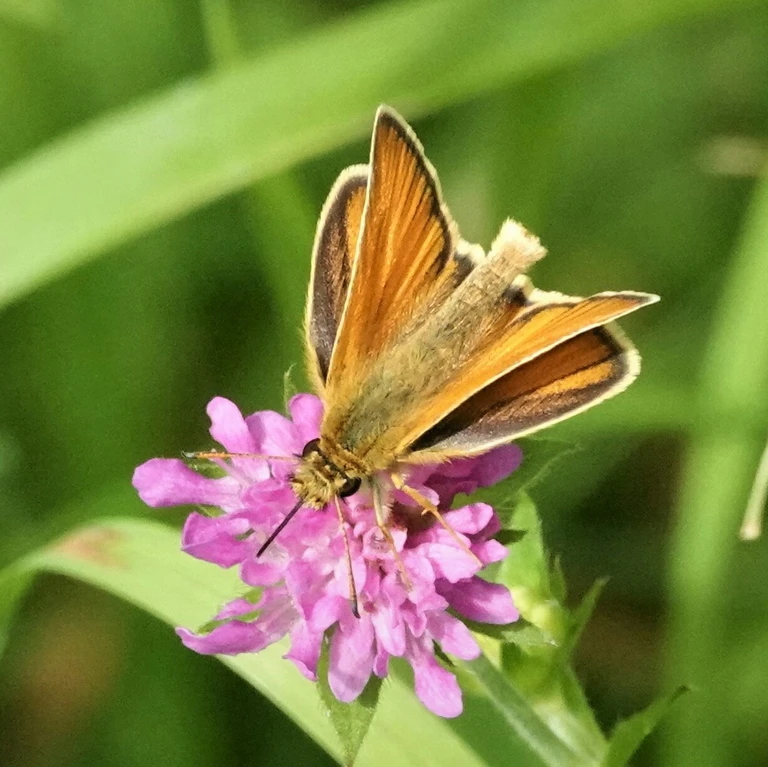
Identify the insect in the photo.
Thymelicus lineola
